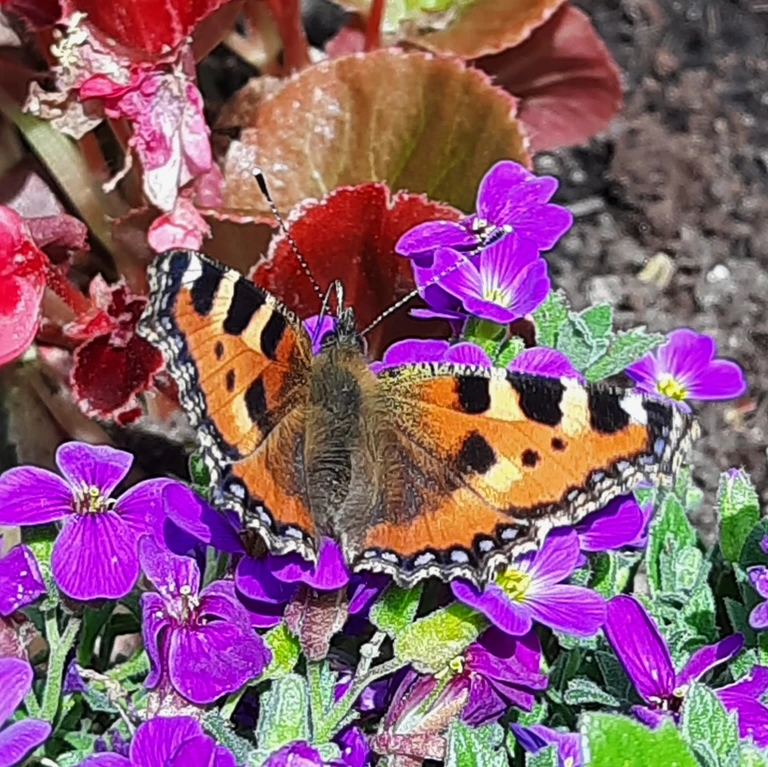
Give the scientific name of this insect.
Aglais urticae
